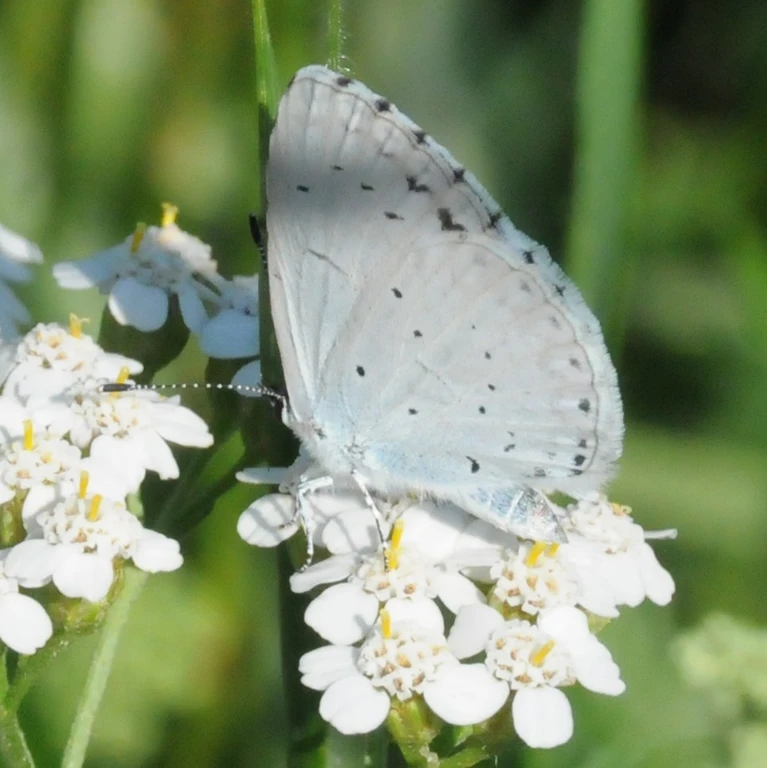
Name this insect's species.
Celastrina argiolus
